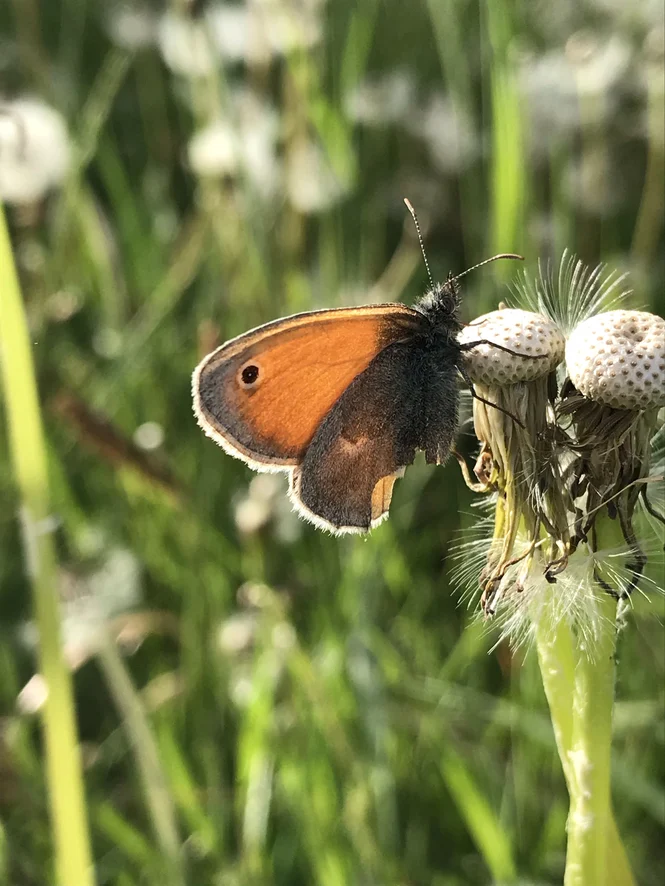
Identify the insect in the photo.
Coenonympha pamphilus
